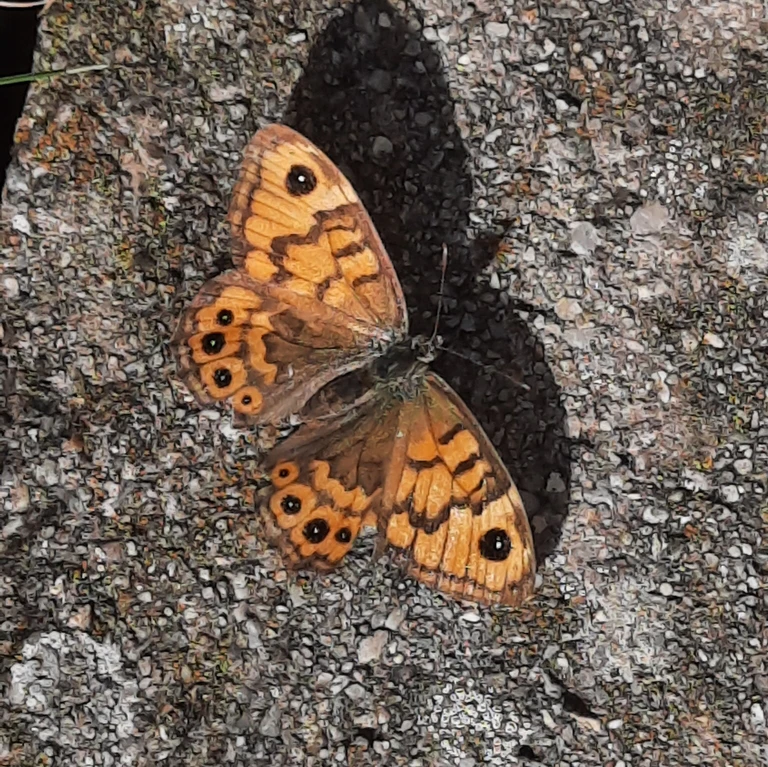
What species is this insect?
Lasiommata megera (also Pararge megera)
